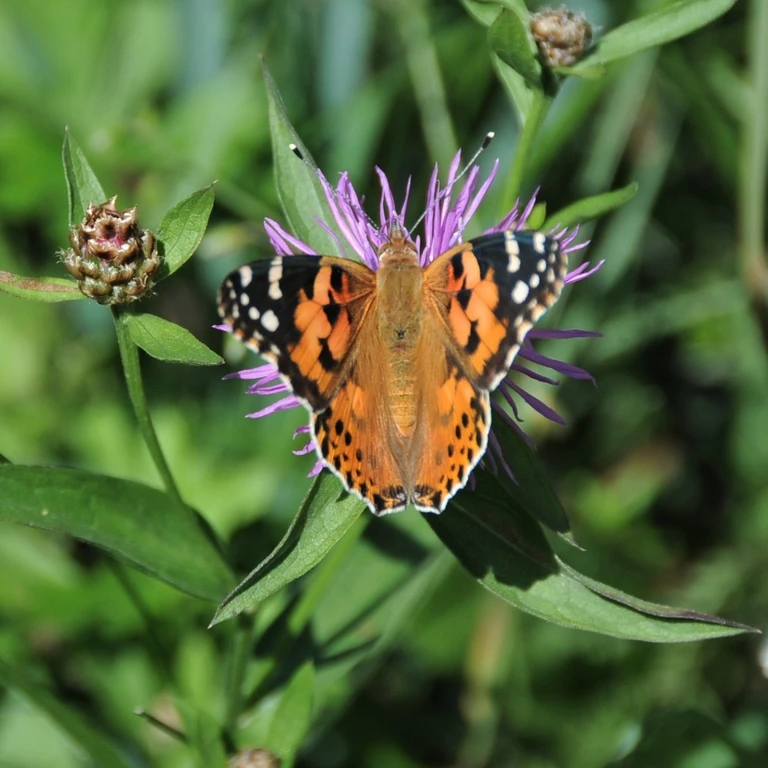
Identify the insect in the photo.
Vanessa cardui
